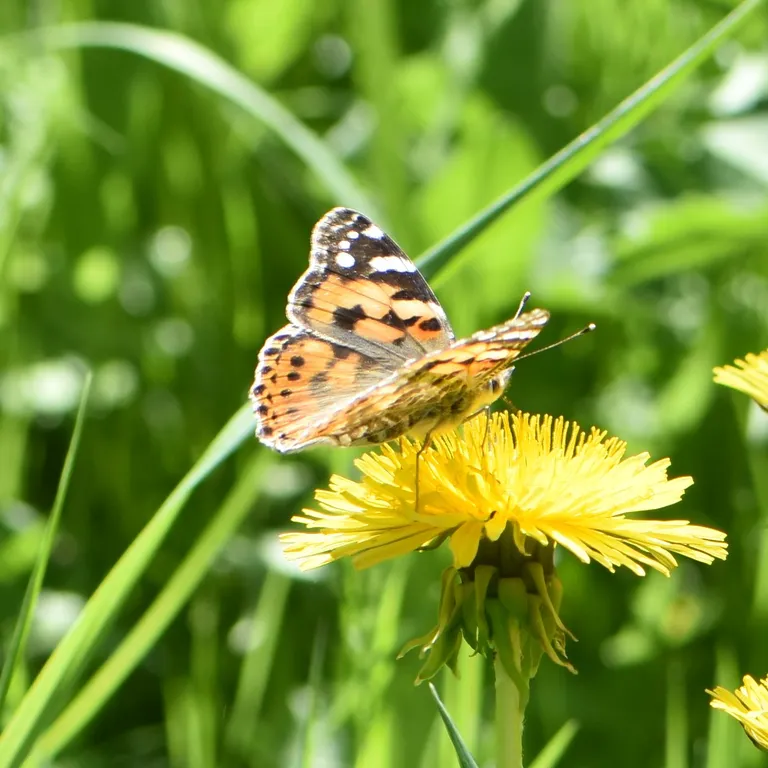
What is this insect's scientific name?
Vanessa cardui
